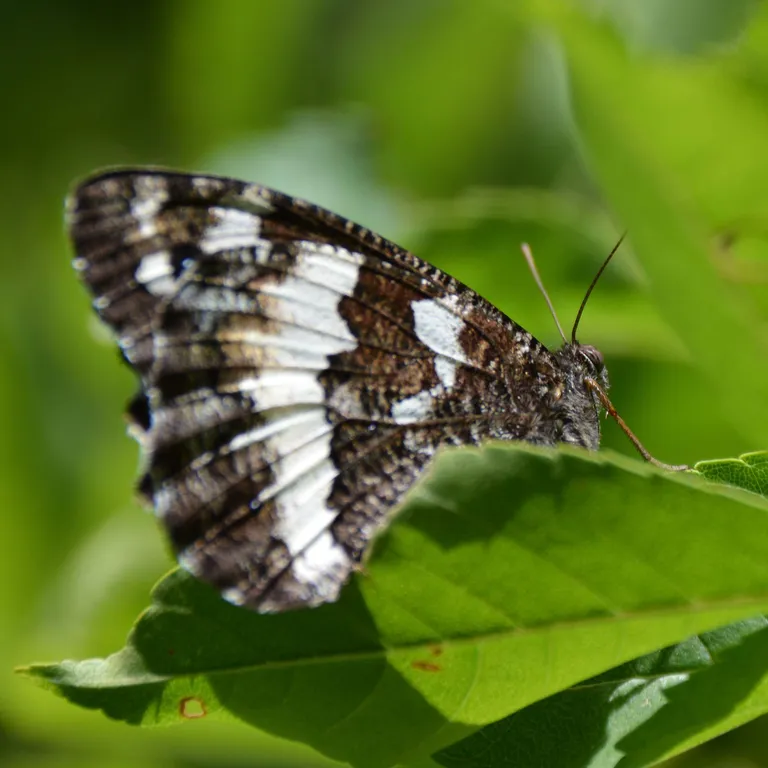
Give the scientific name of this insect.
Brintesia circe
